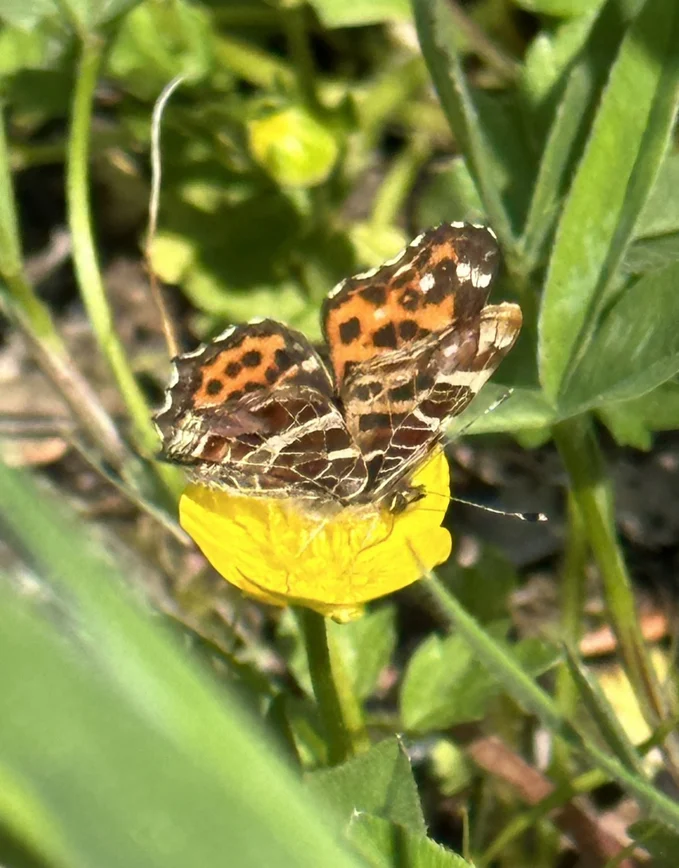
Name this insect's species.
Araschnia levana
